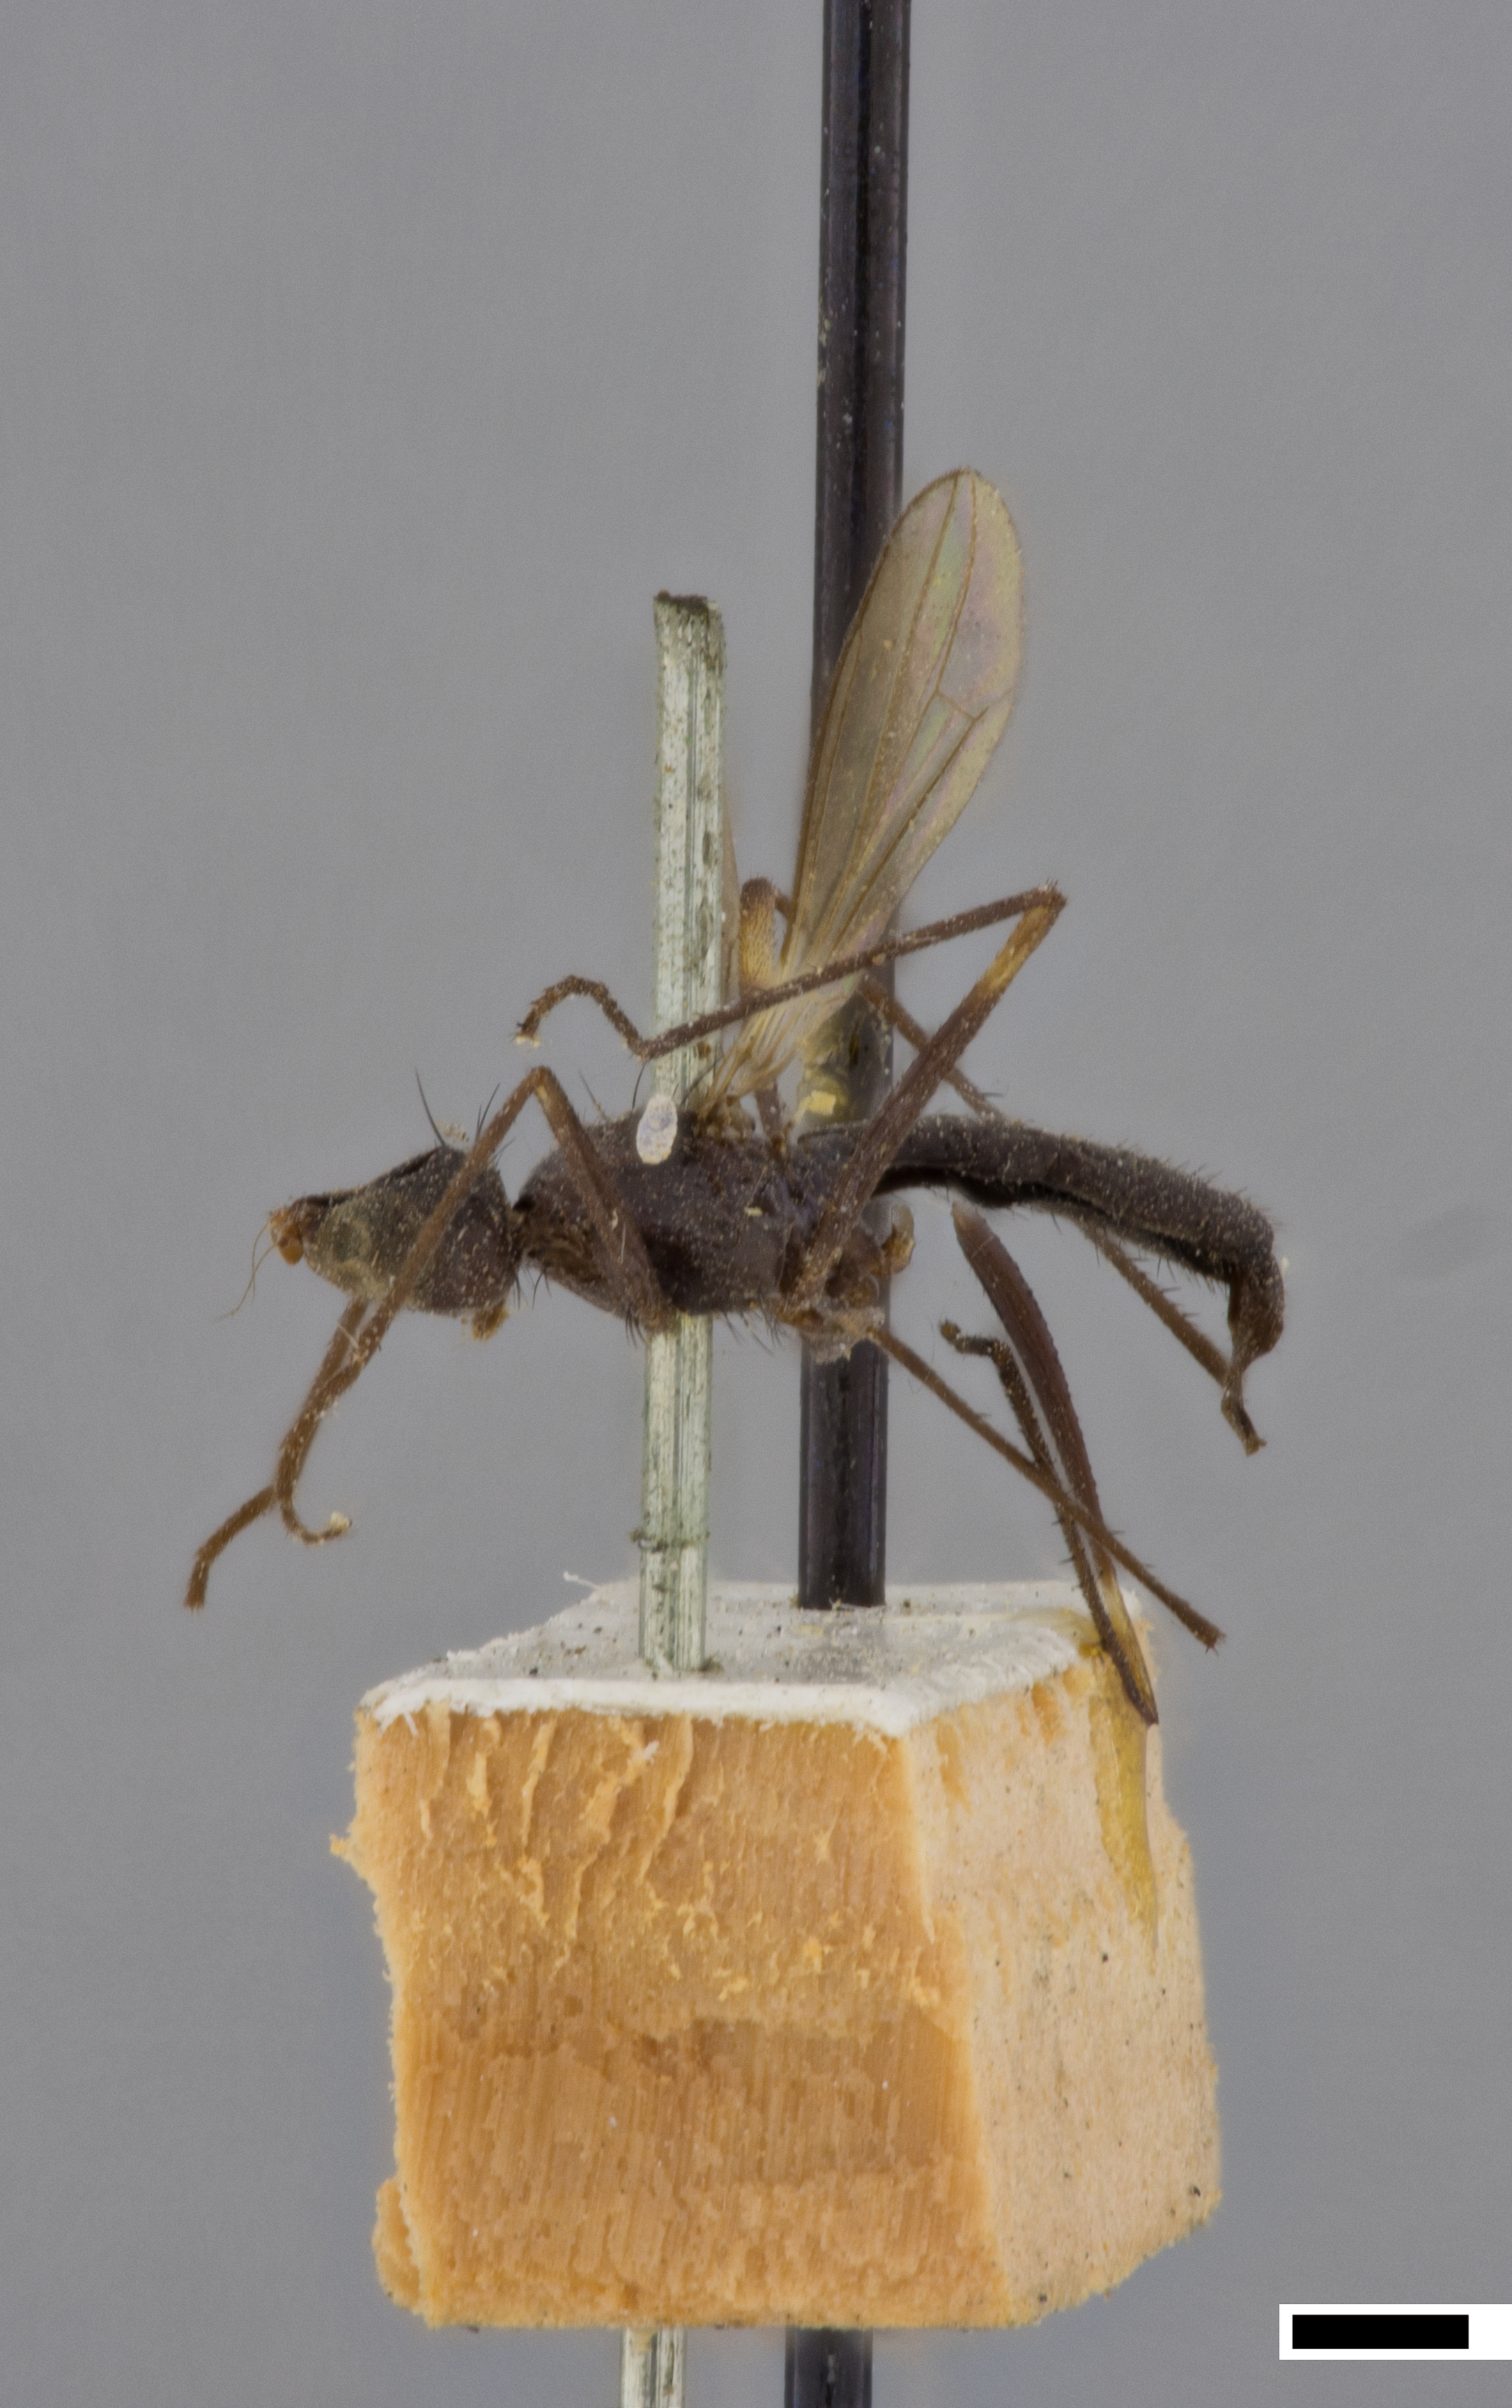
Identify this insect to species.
Cryogonus reedi
